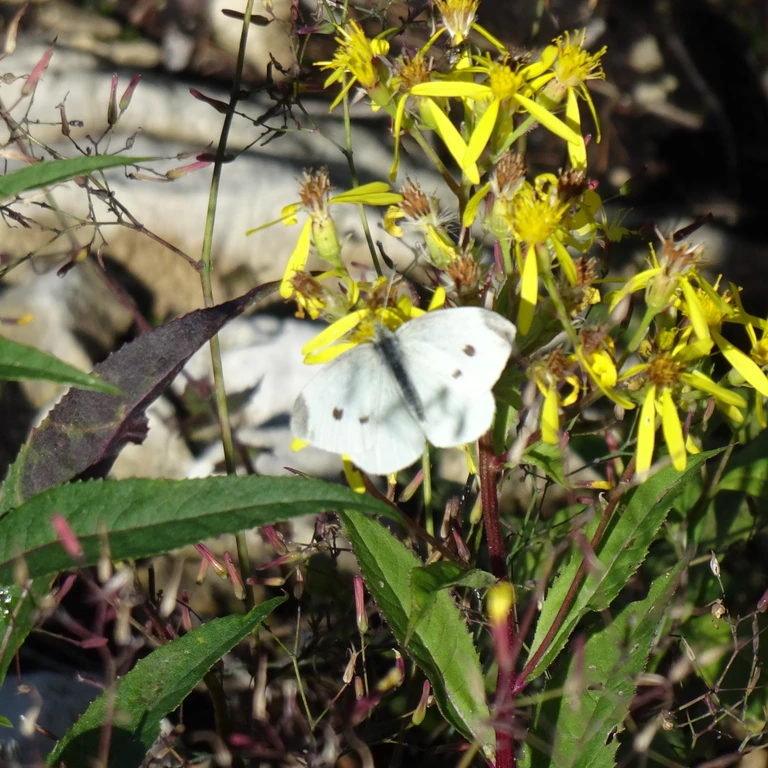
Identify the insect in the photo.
Pieris rapae
